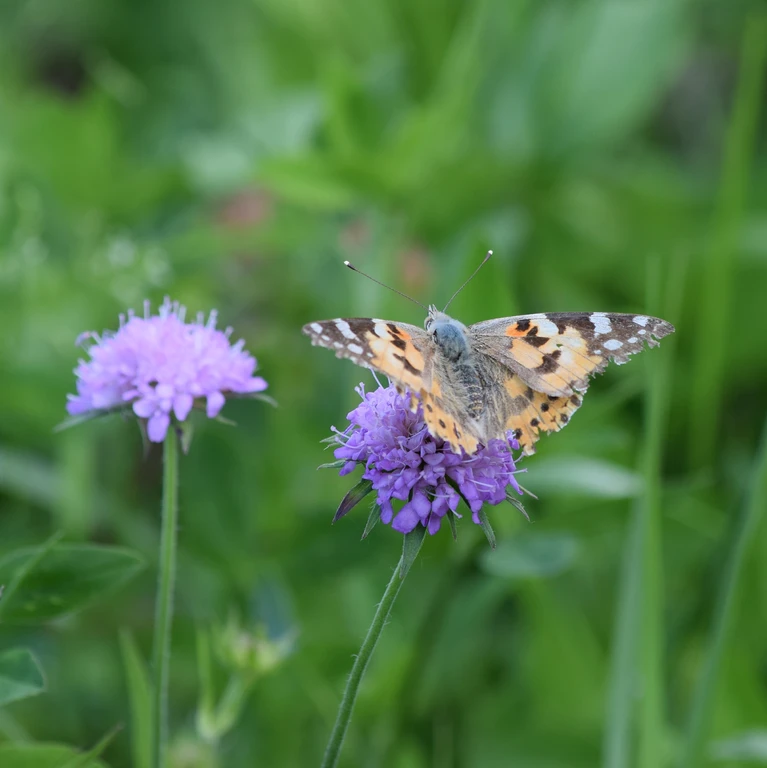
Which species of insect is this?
Vanessa cardui
